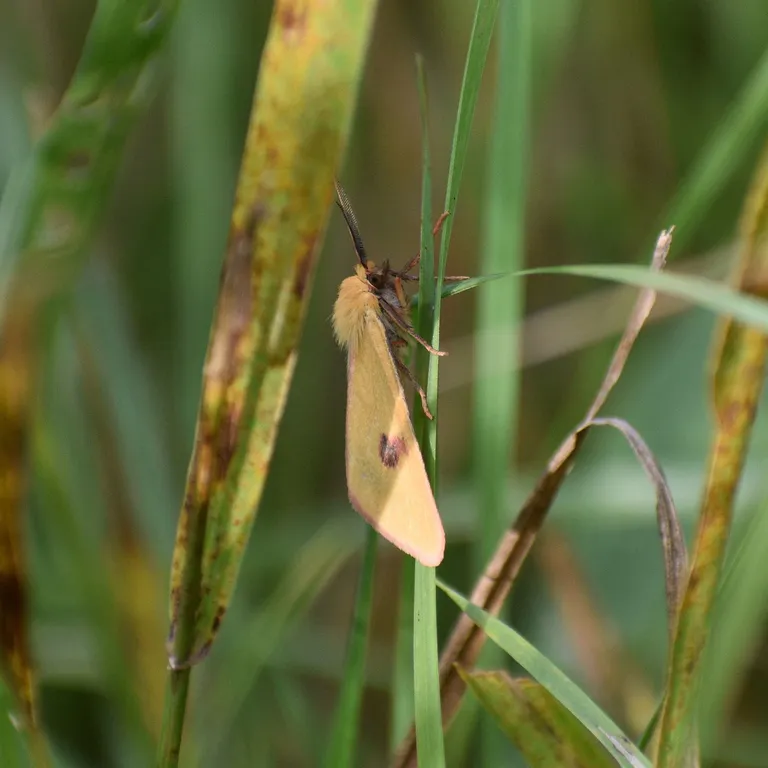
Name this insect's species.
Diacrisia sannio
